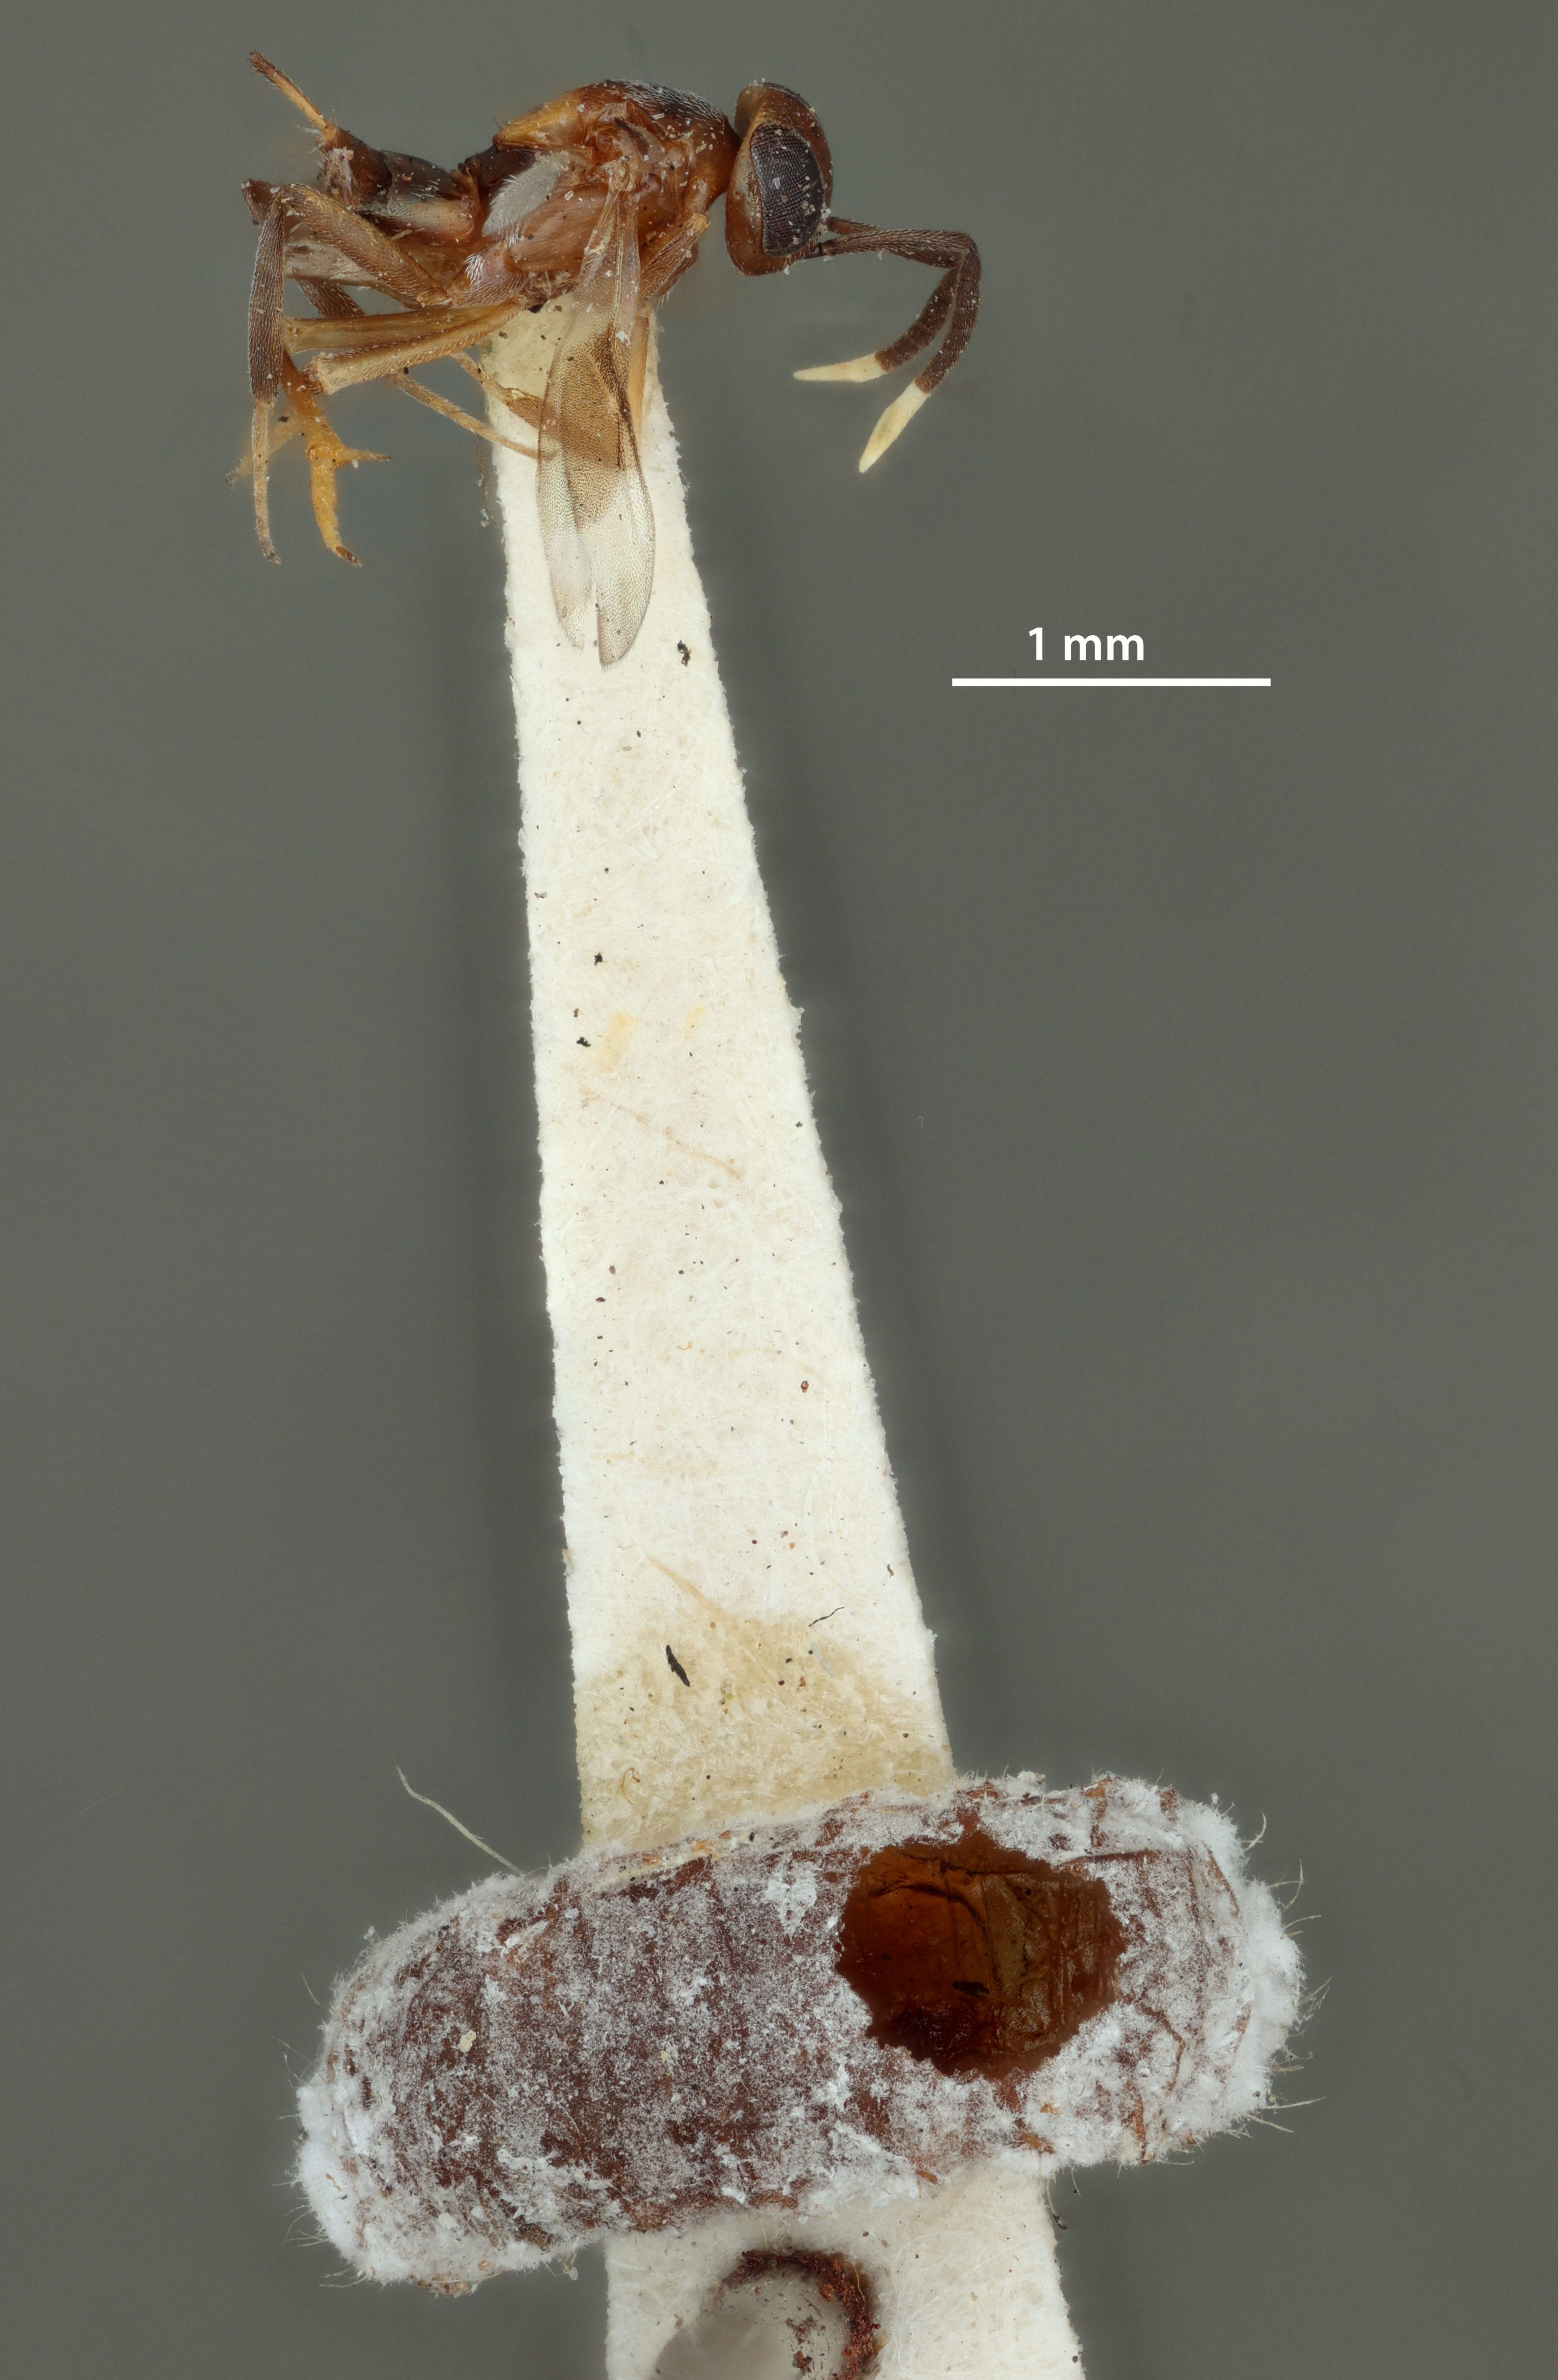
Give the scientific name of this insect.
Homalotylus hyperaspidis
